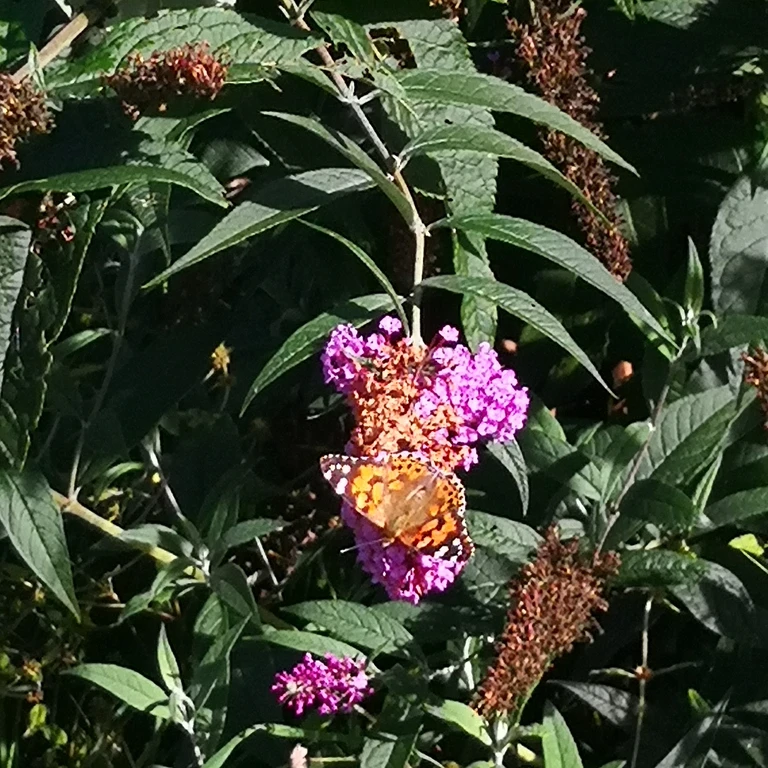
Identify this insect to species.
Vanessa cardui
